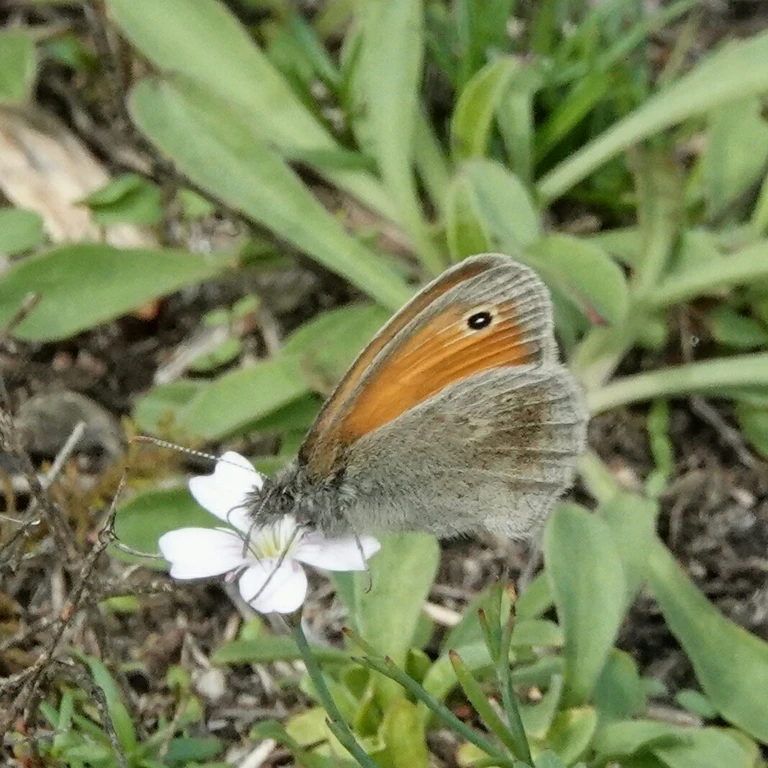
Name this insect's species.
Coenonympha pamphilus
